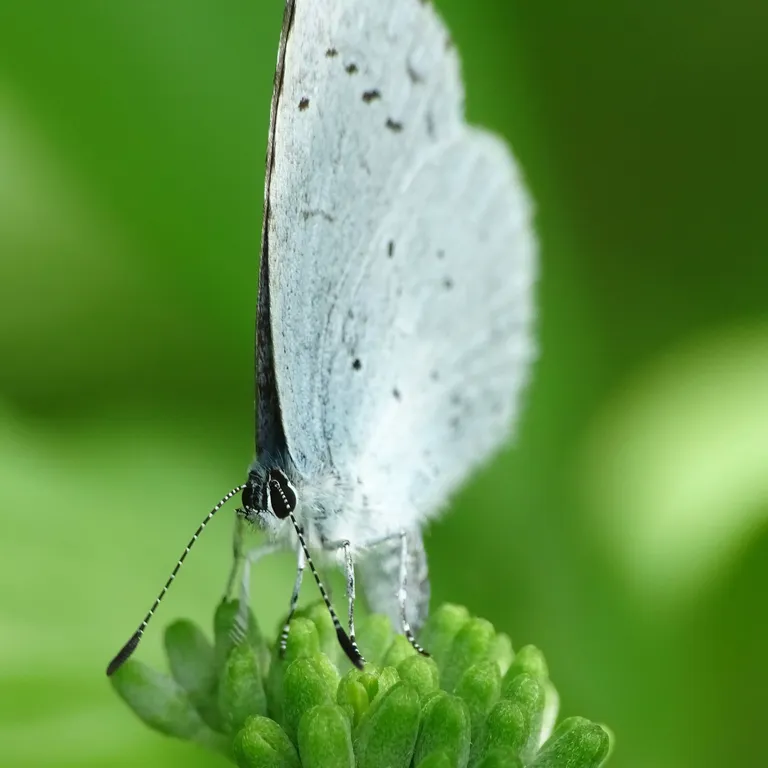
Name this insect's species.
Celastrina argiolus
